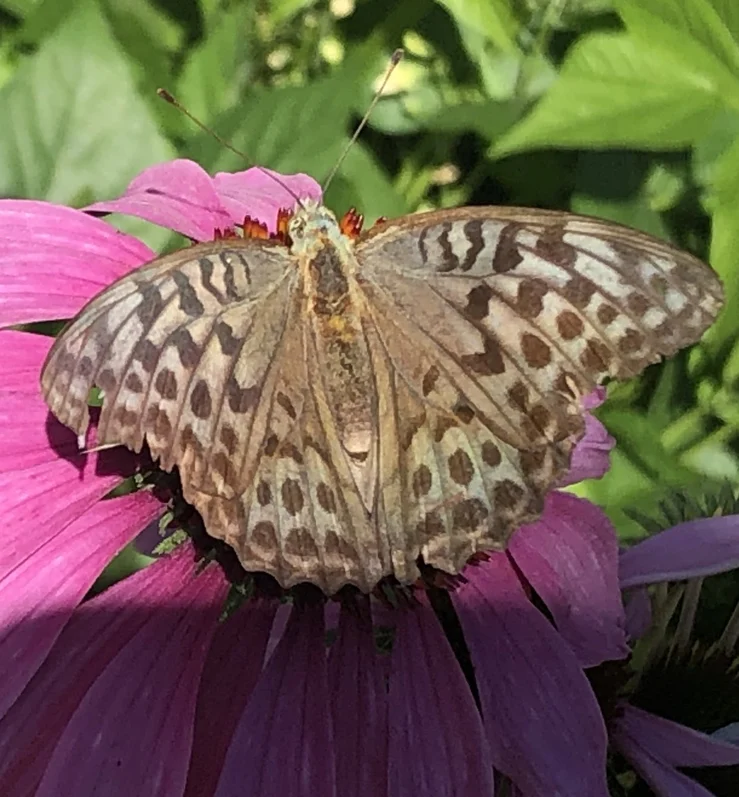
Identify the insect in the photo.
Argynnis paphia
